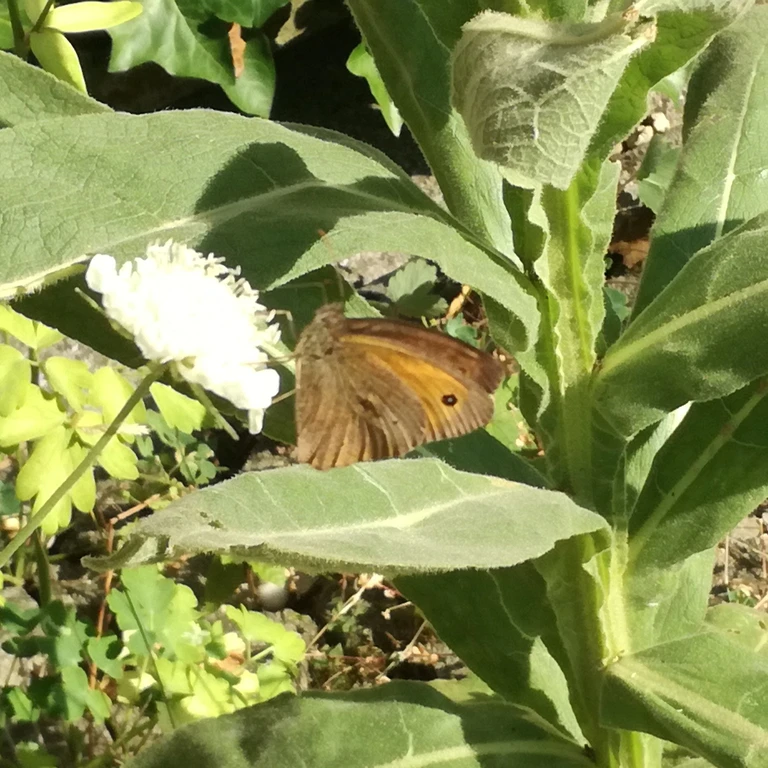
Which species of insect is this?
Maniola jurtina
